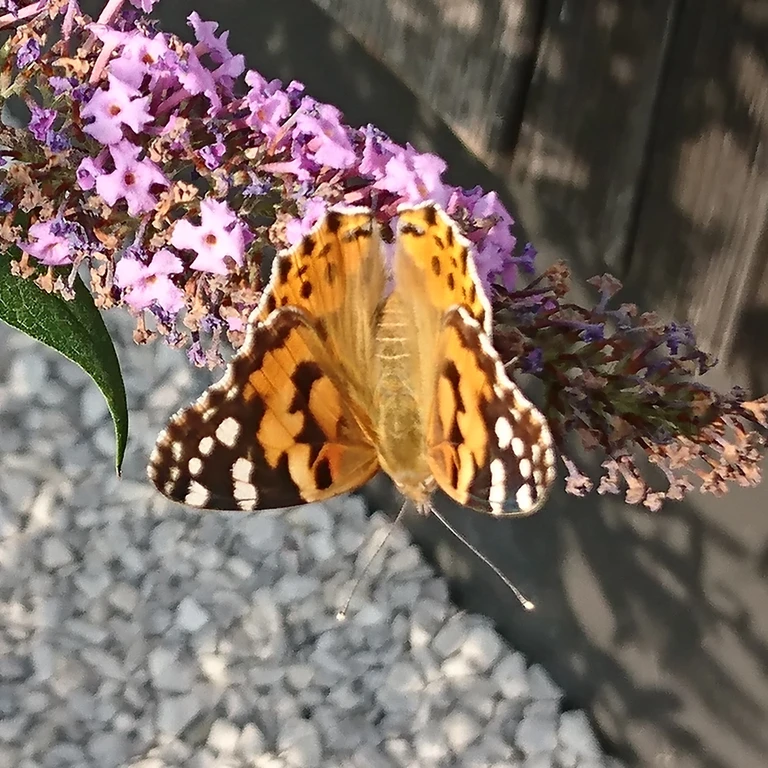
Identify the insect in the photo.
Vanessa cardui
